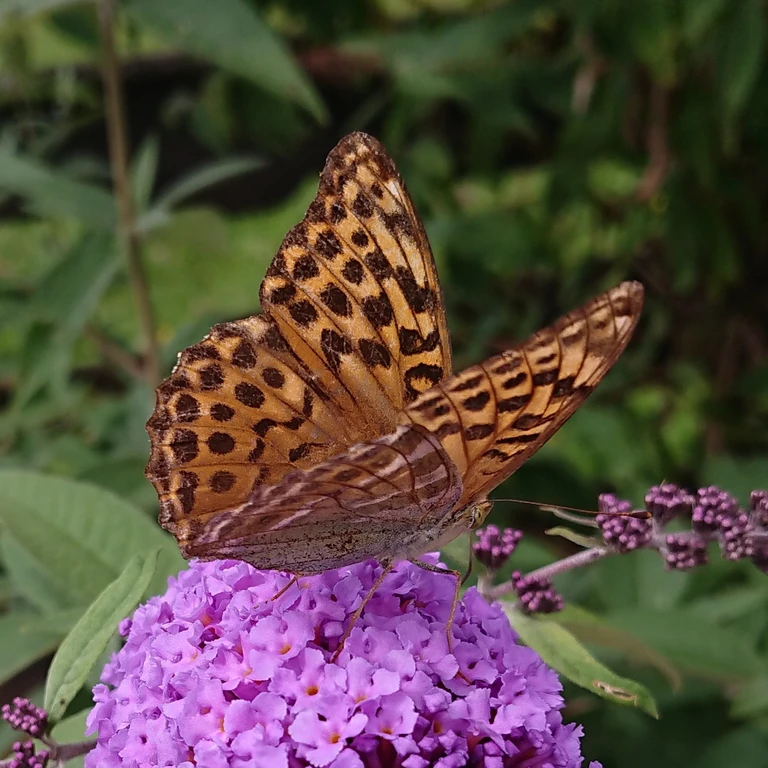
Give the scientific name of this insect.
Argynnis paphia
